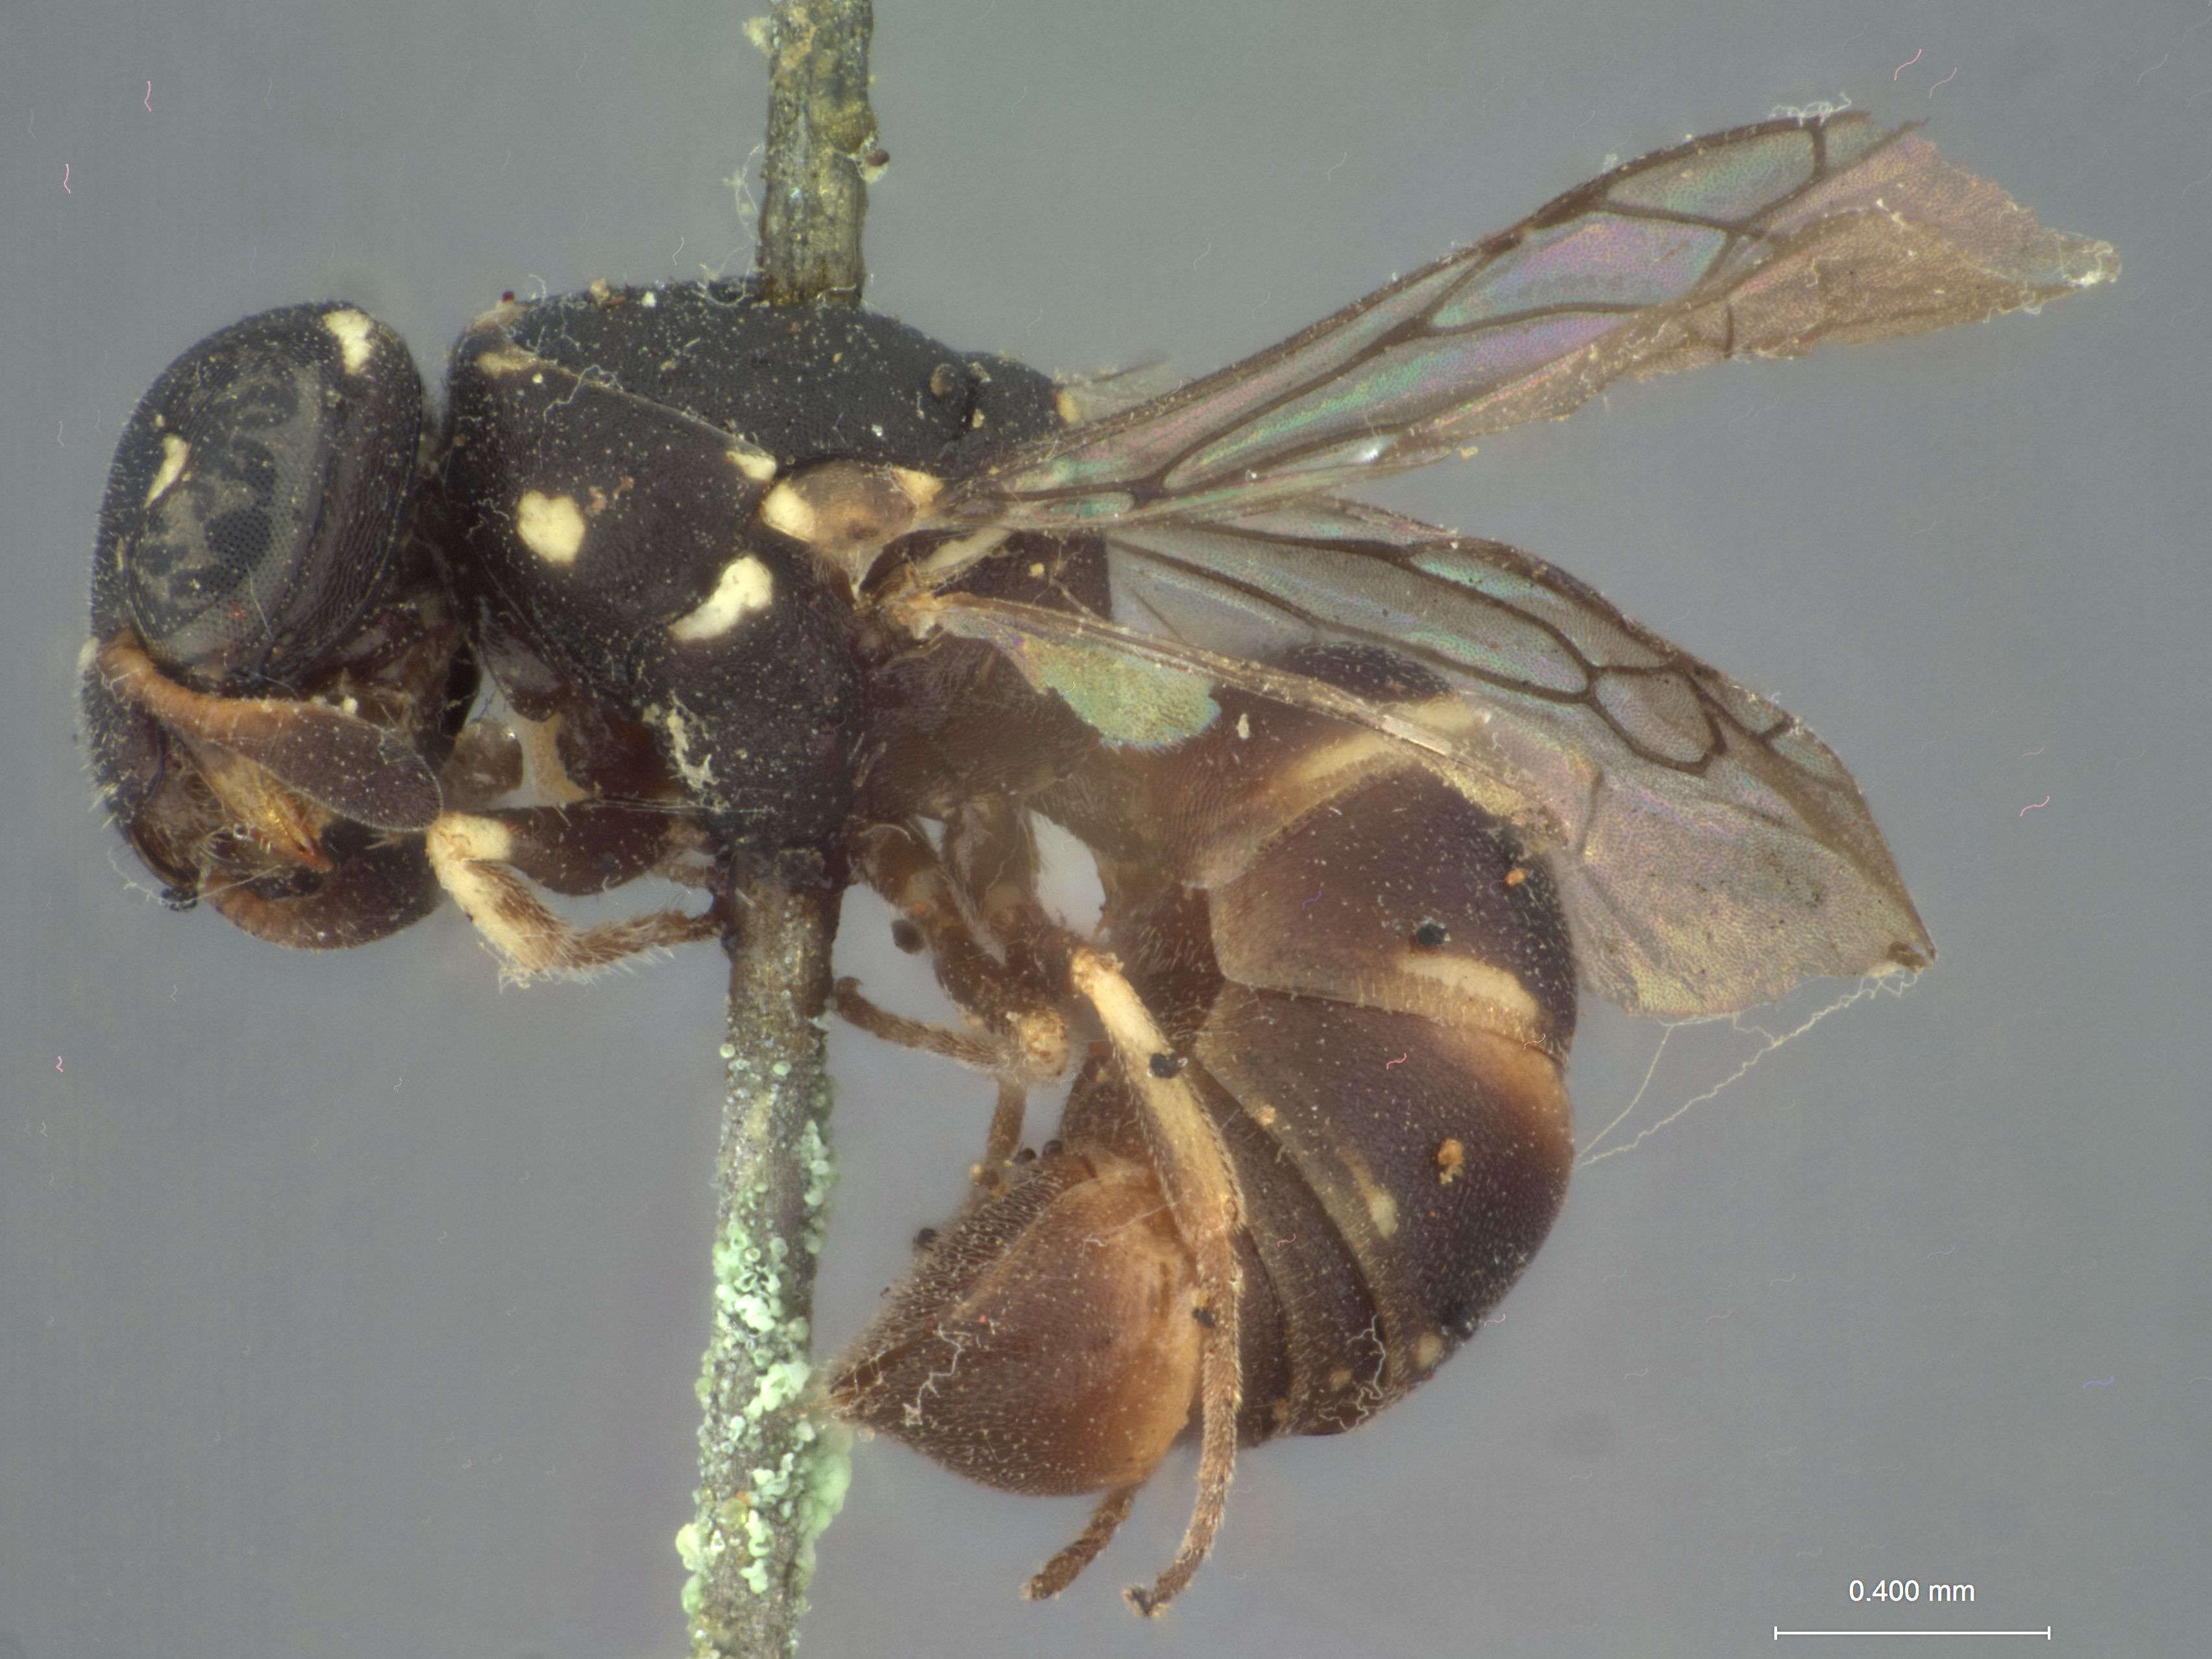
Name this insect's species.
Quartiniodes titania
